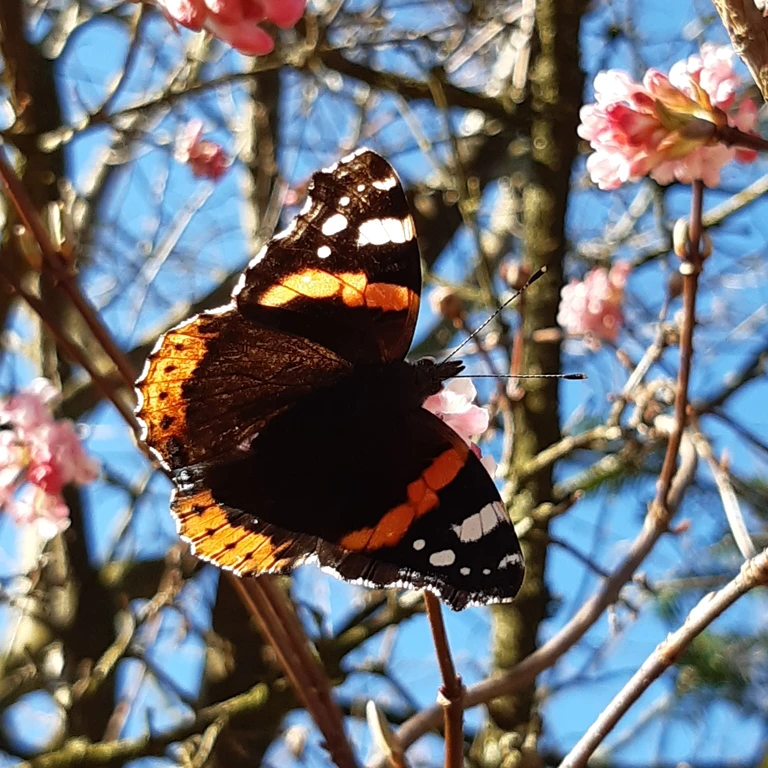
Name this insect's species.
Vanessa atalanta
